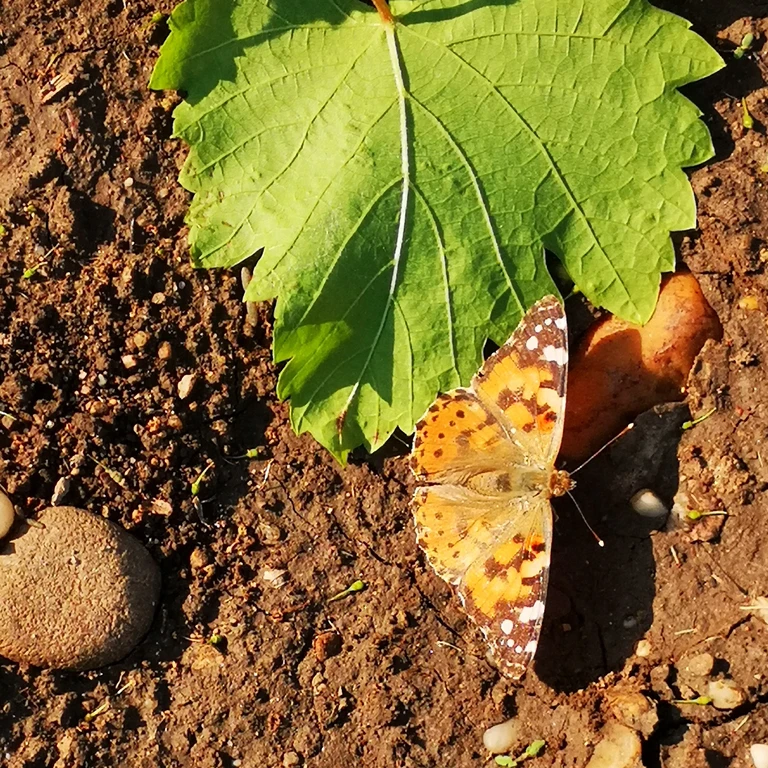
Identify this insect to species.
Vanessa cardui
